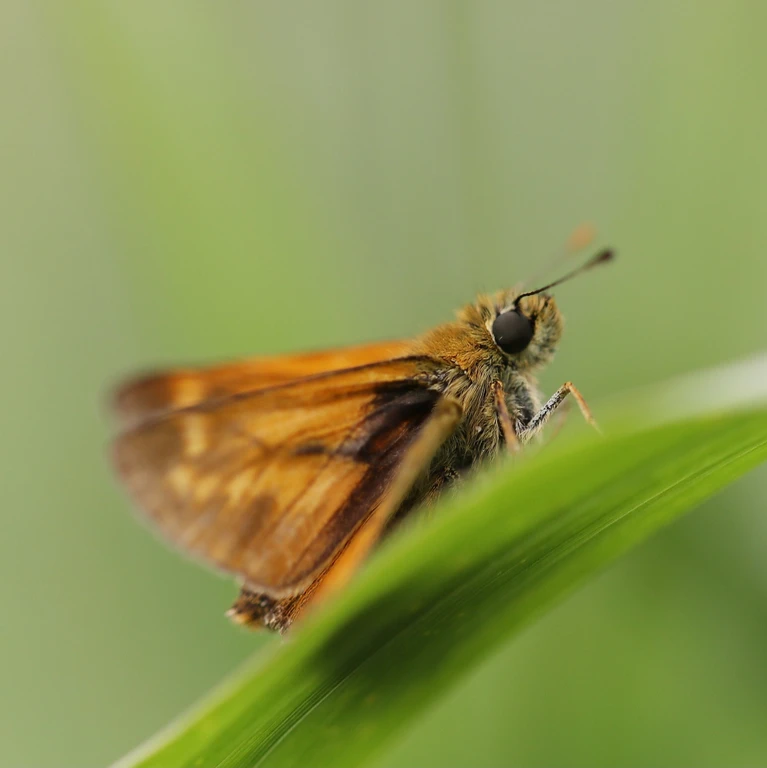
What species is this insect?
Ochlodes sylvanus (also Ochlodes venata)
